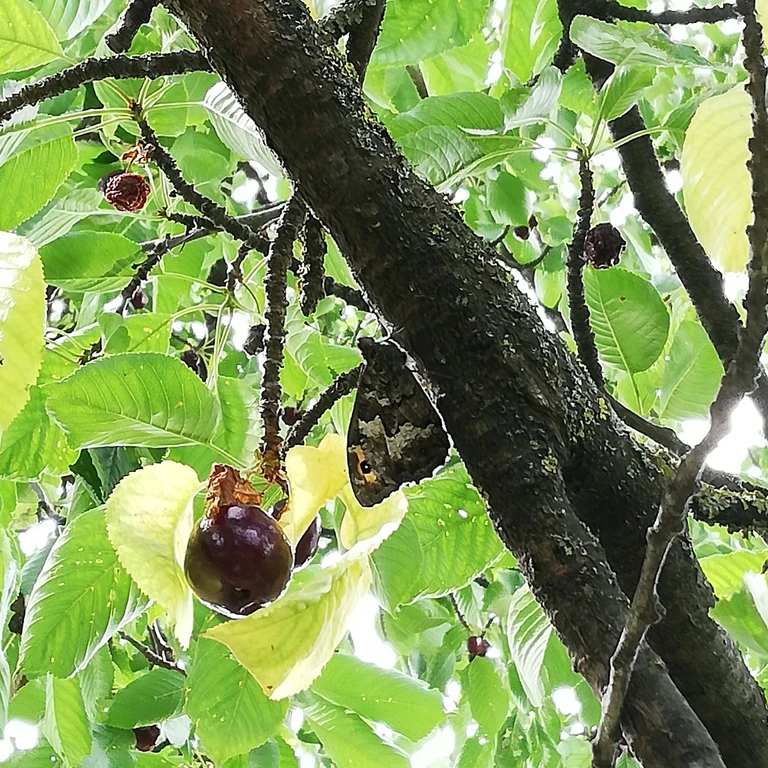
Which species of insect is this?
Hipparchia semele
